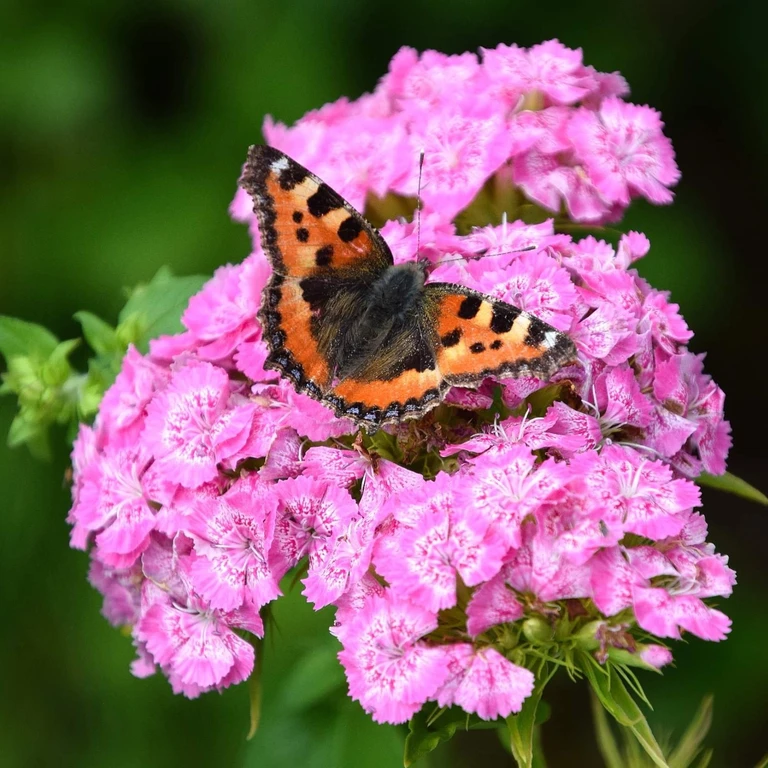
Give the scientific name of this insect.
Aglais urticae
